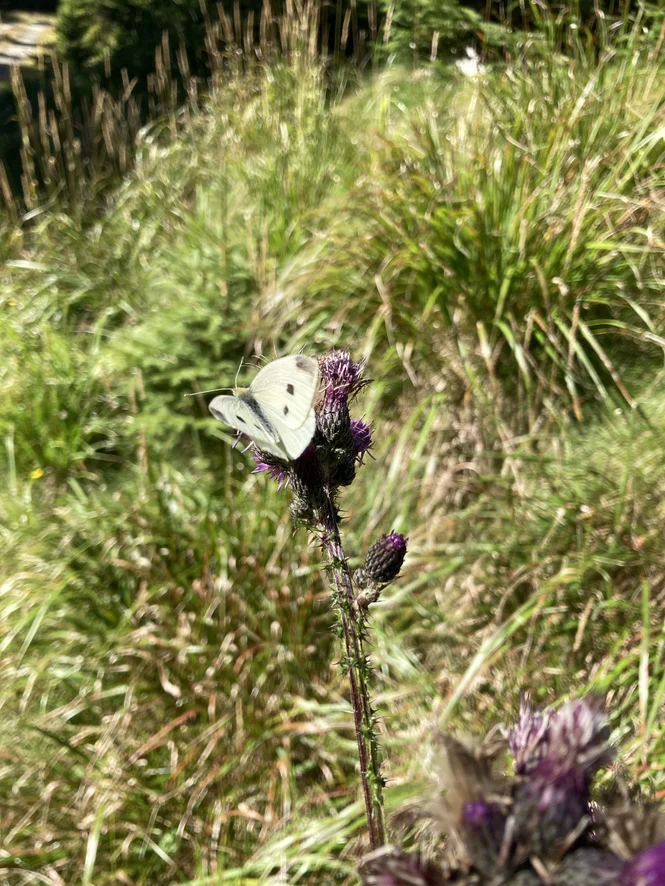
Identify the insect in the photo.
Pieris rapae
